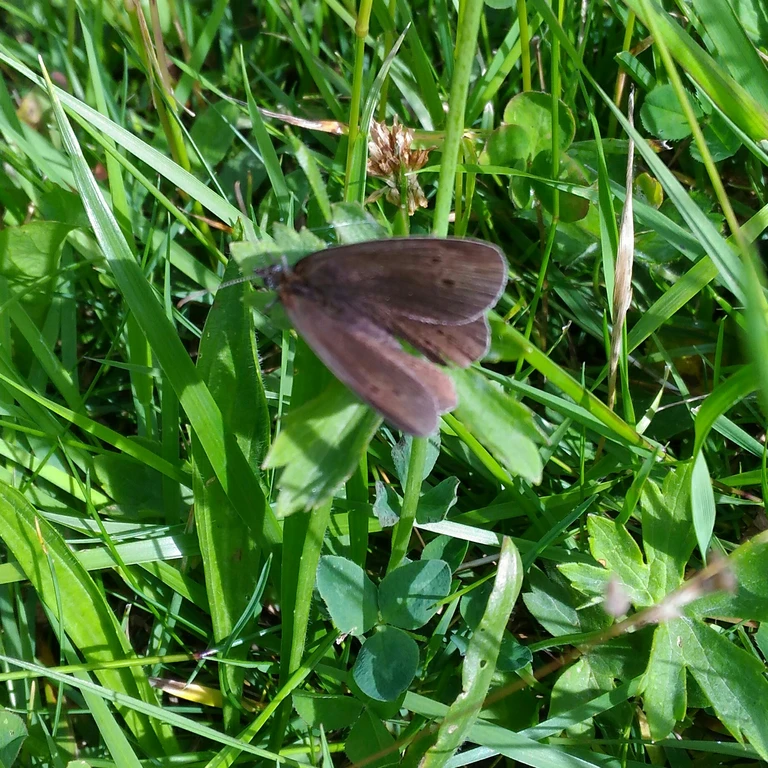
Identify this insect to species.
Aphantopus hyperantus
